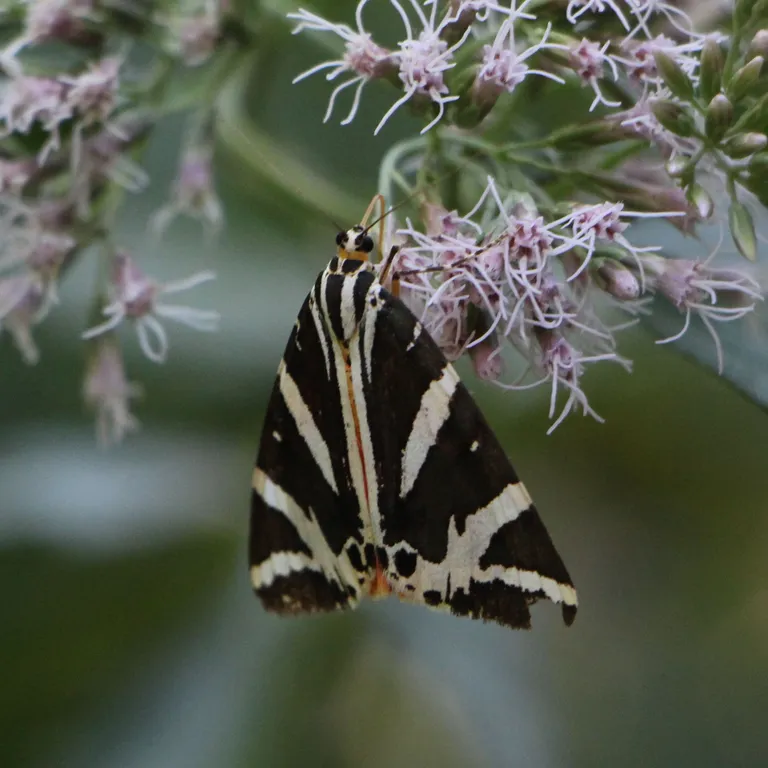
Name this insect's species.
Euplagia quadripunctaria
